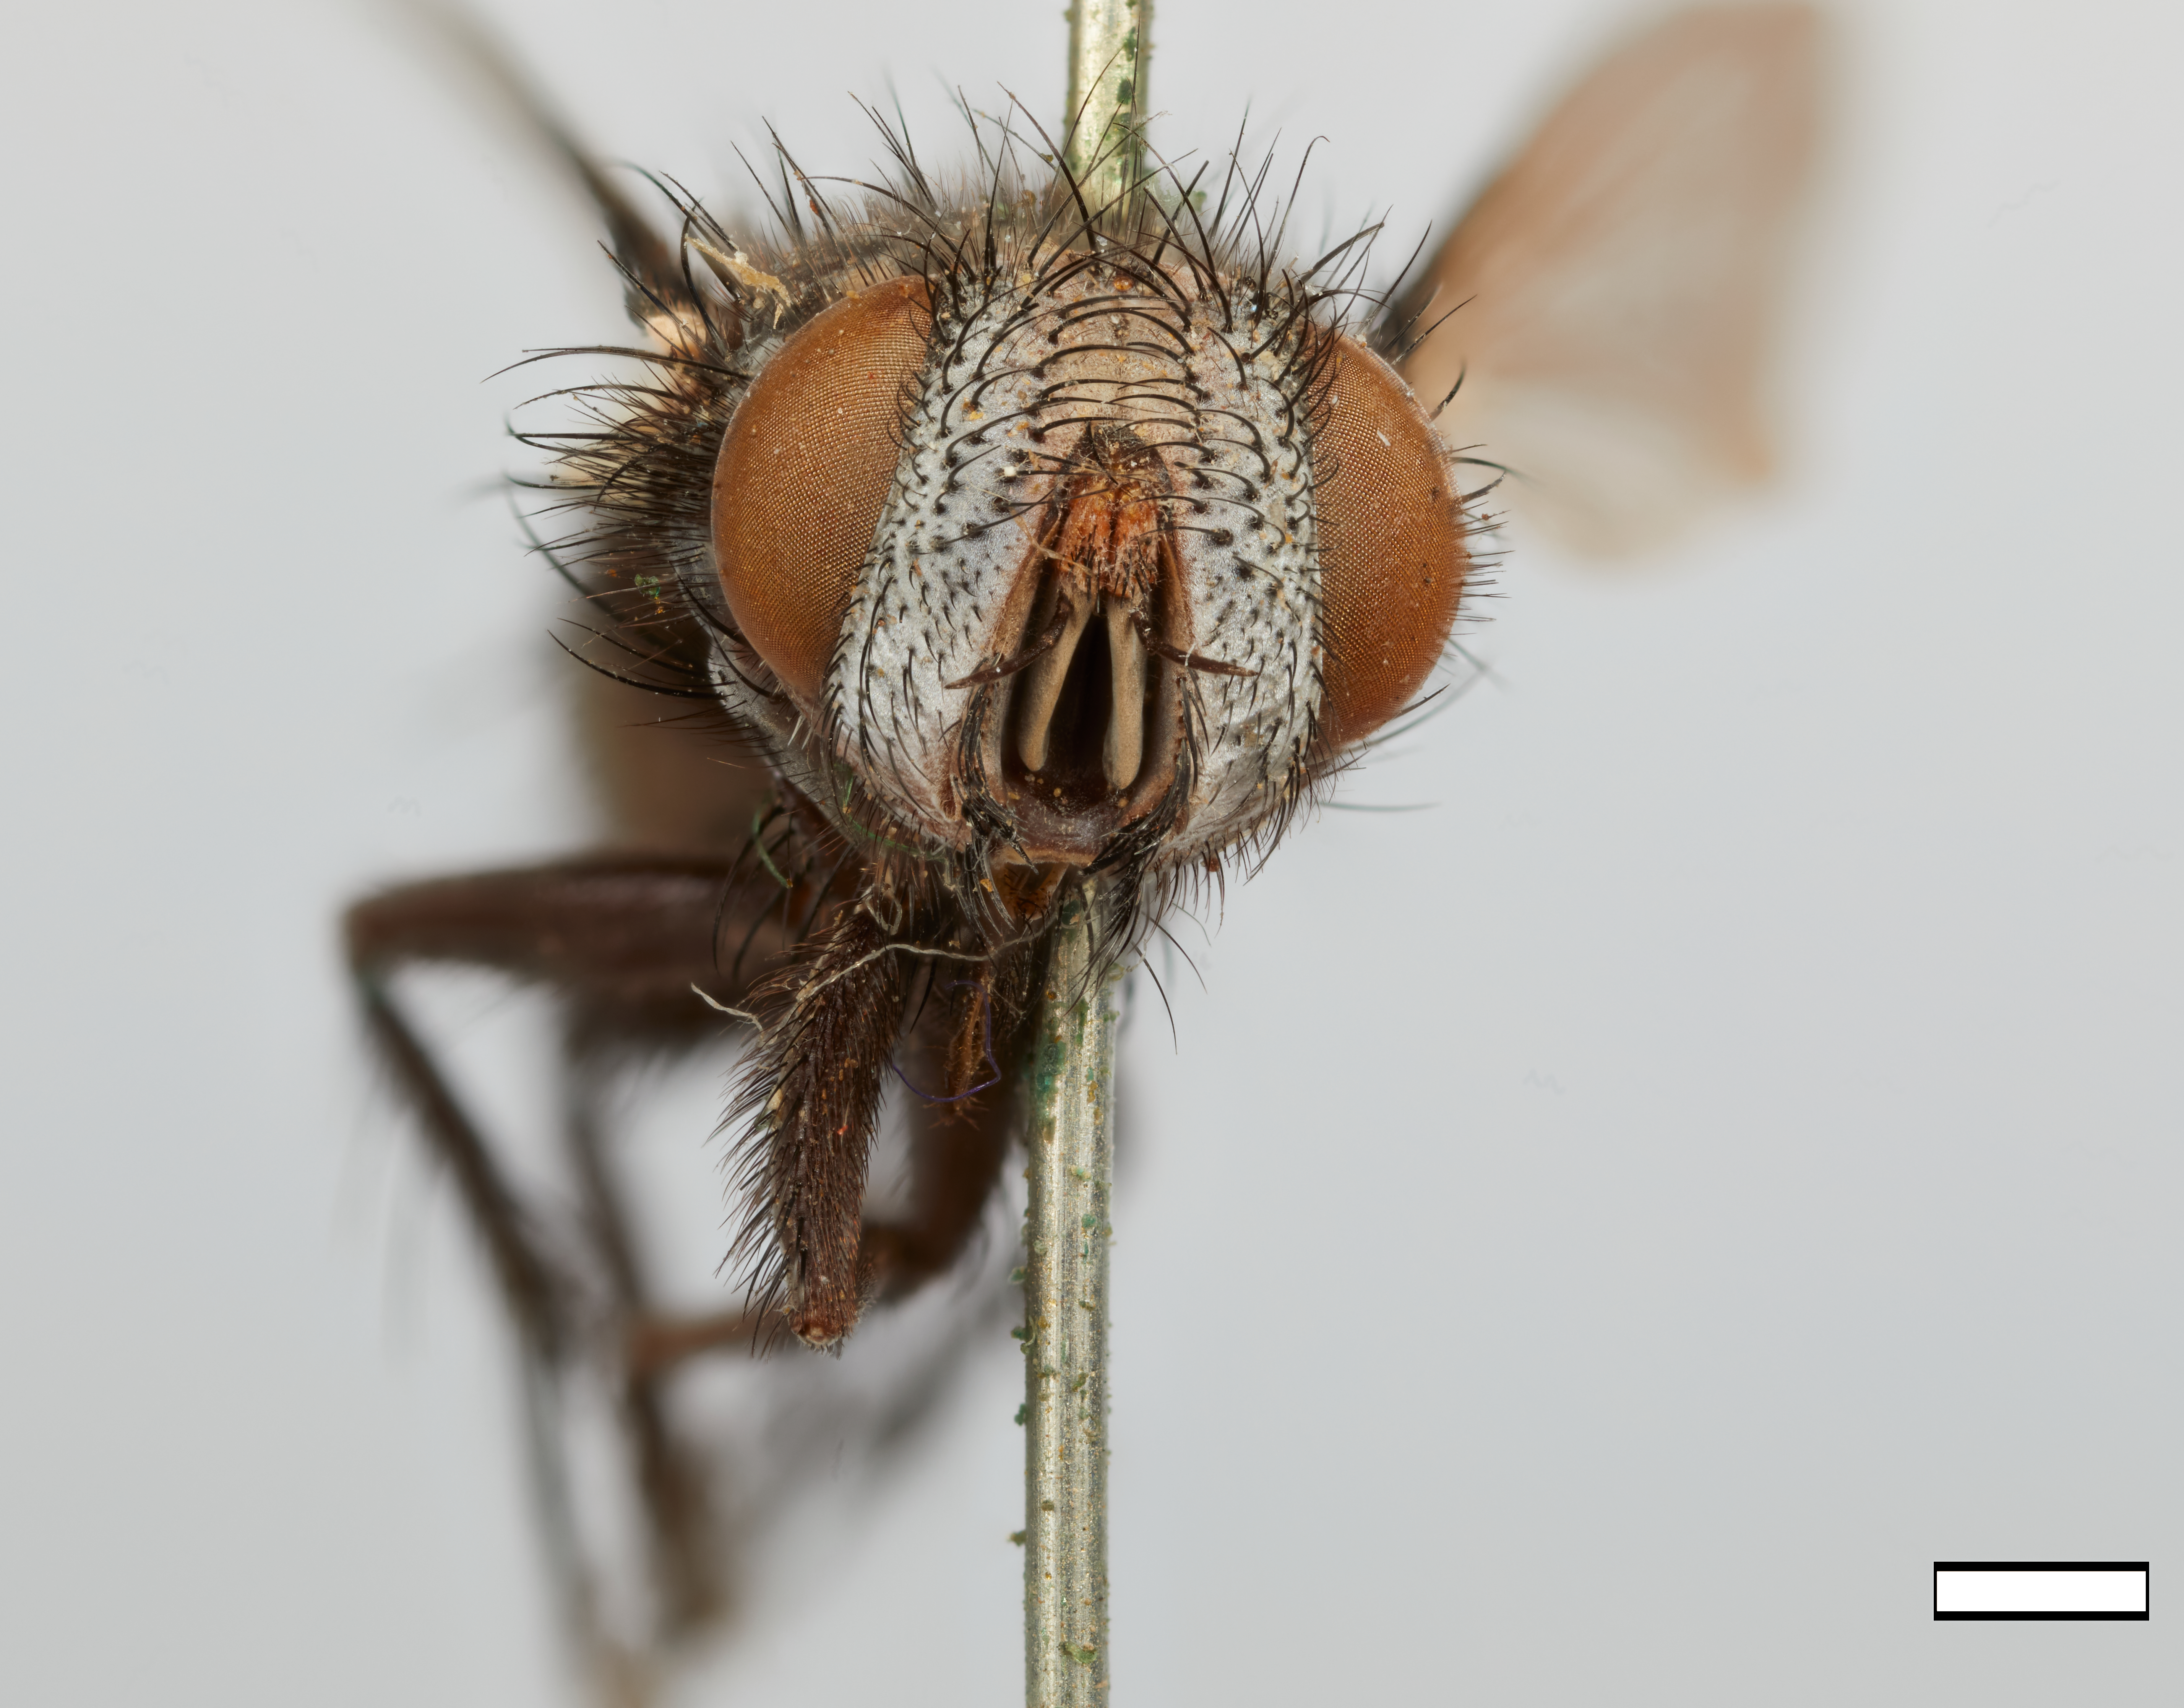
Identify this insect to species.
Chaetocraniopsis chilensis
